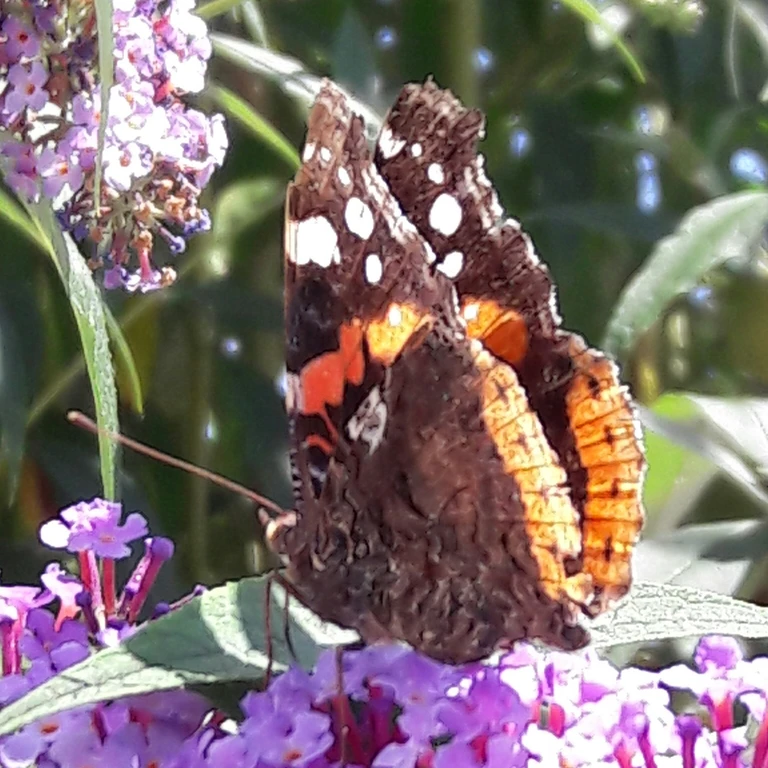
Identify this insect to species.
Vanessa atalanta
